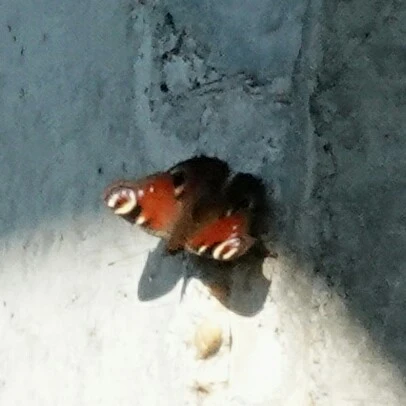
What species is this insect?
Aglais io
